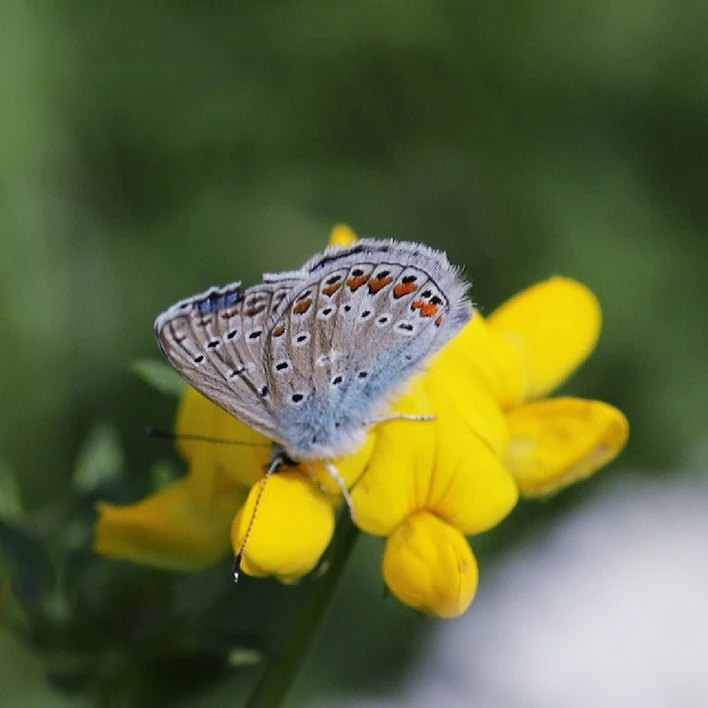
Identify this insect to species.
Polyommatus icarus
